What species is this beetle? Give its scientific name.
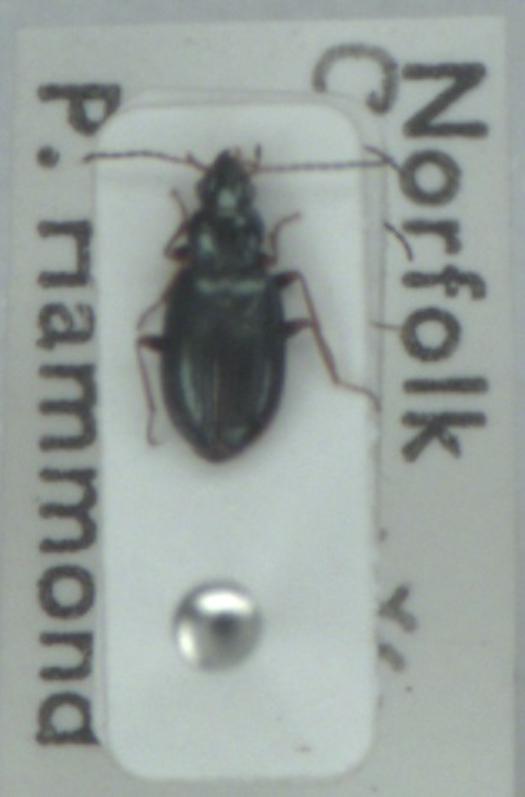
Bembidion deletum
